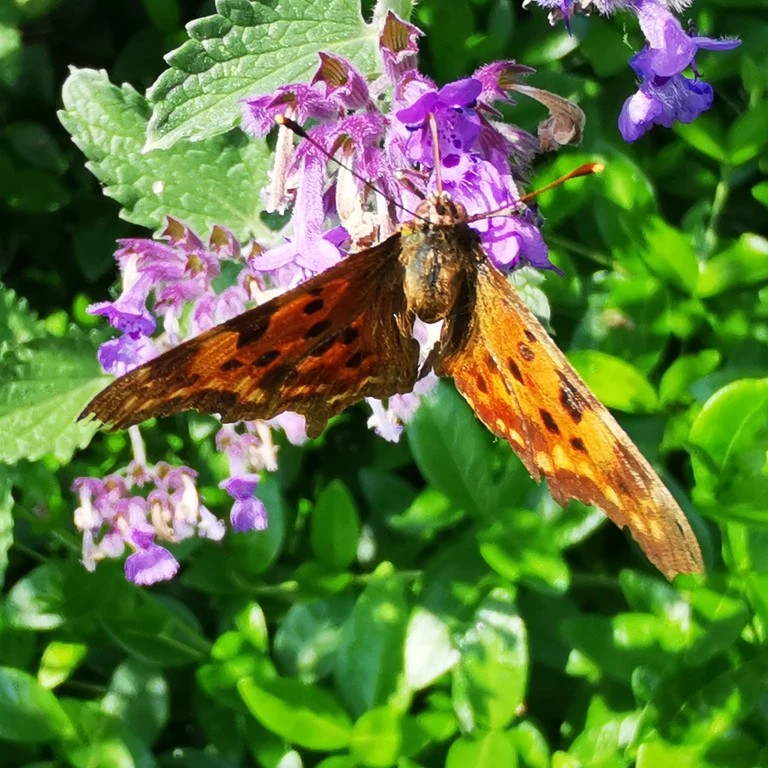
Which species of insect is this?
Polygonia c-album
